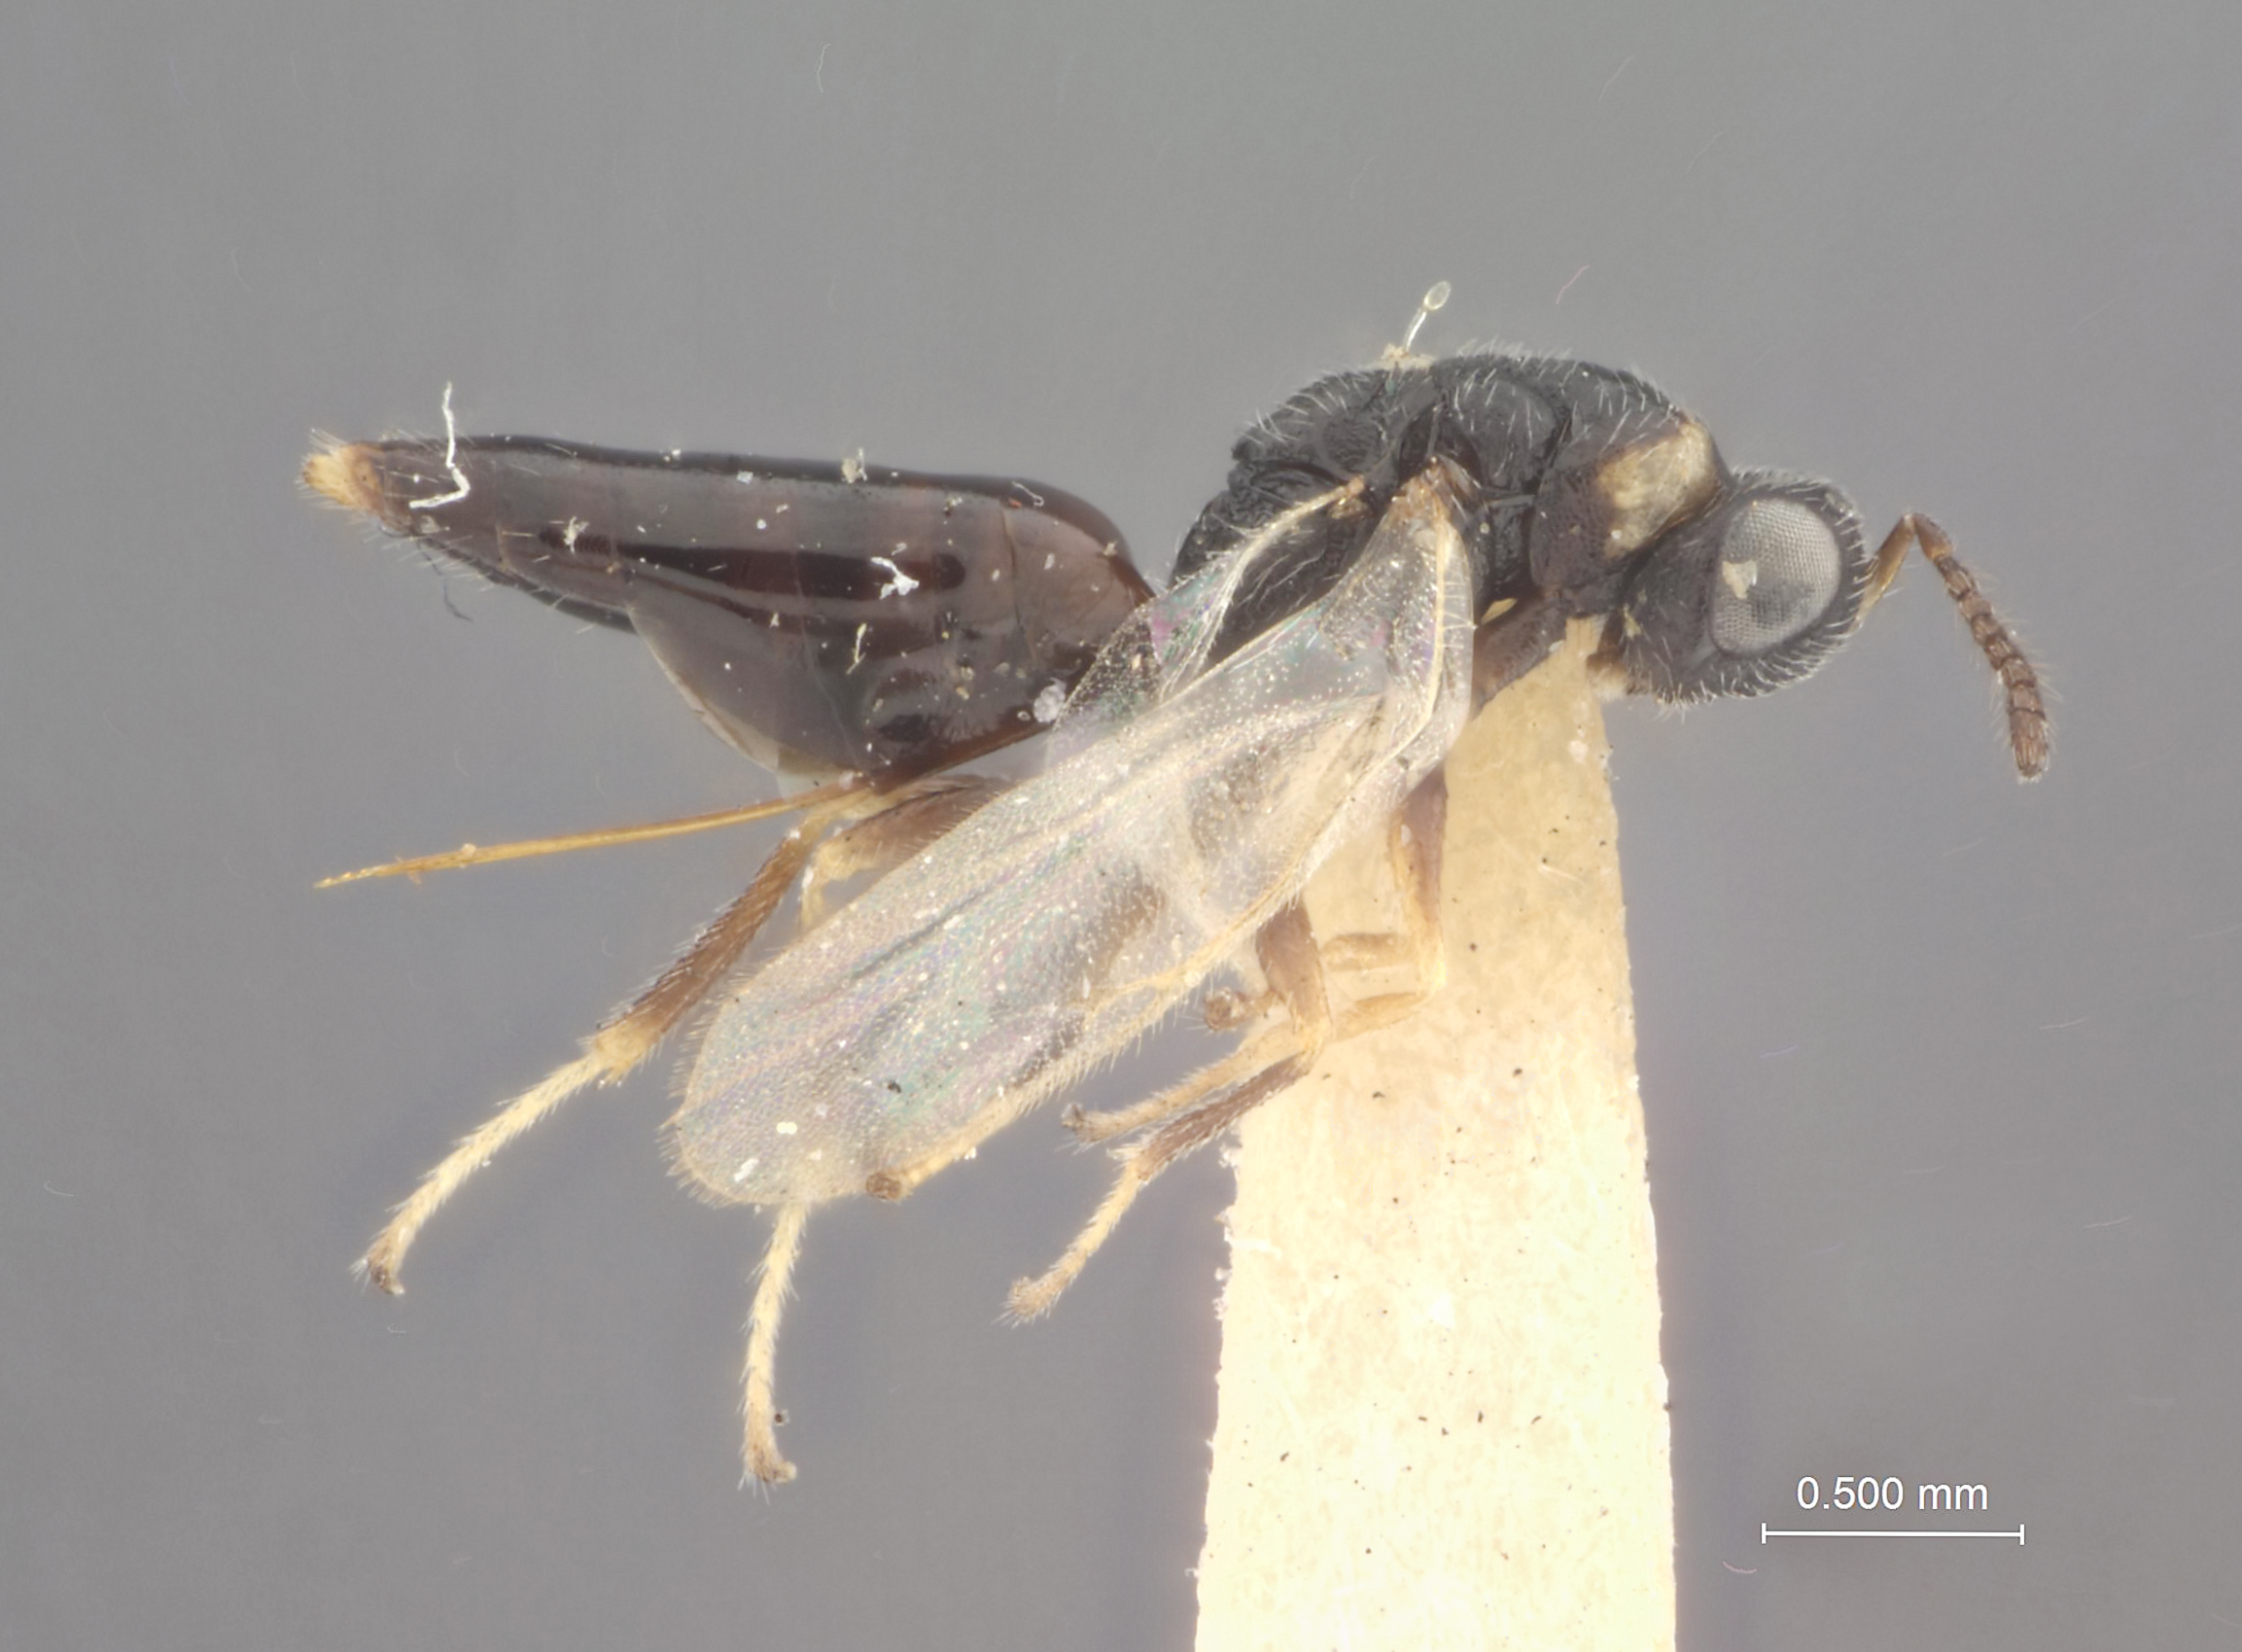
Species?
Harmolita atlantica
